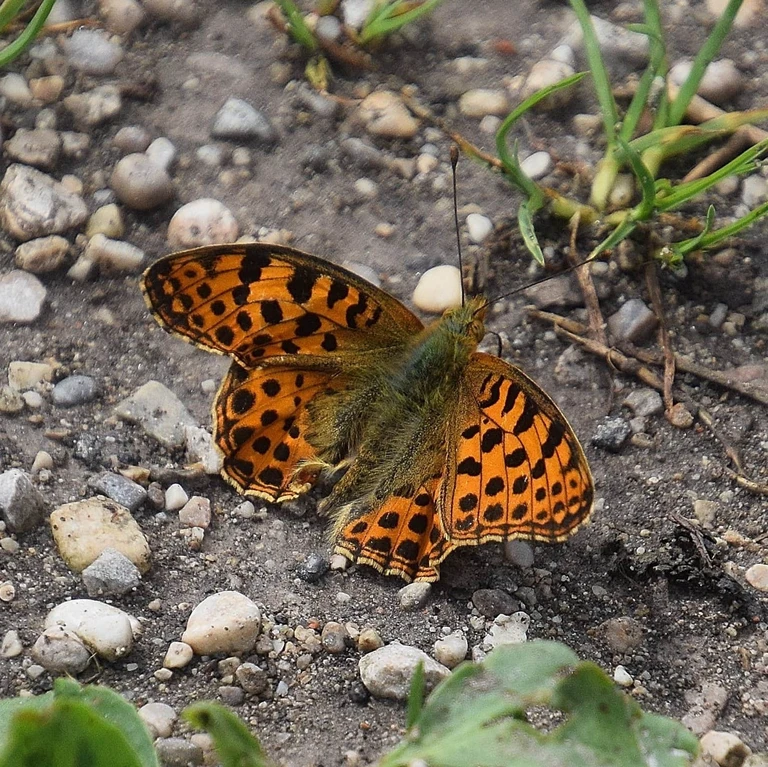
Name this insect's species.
Issoria lathonia
